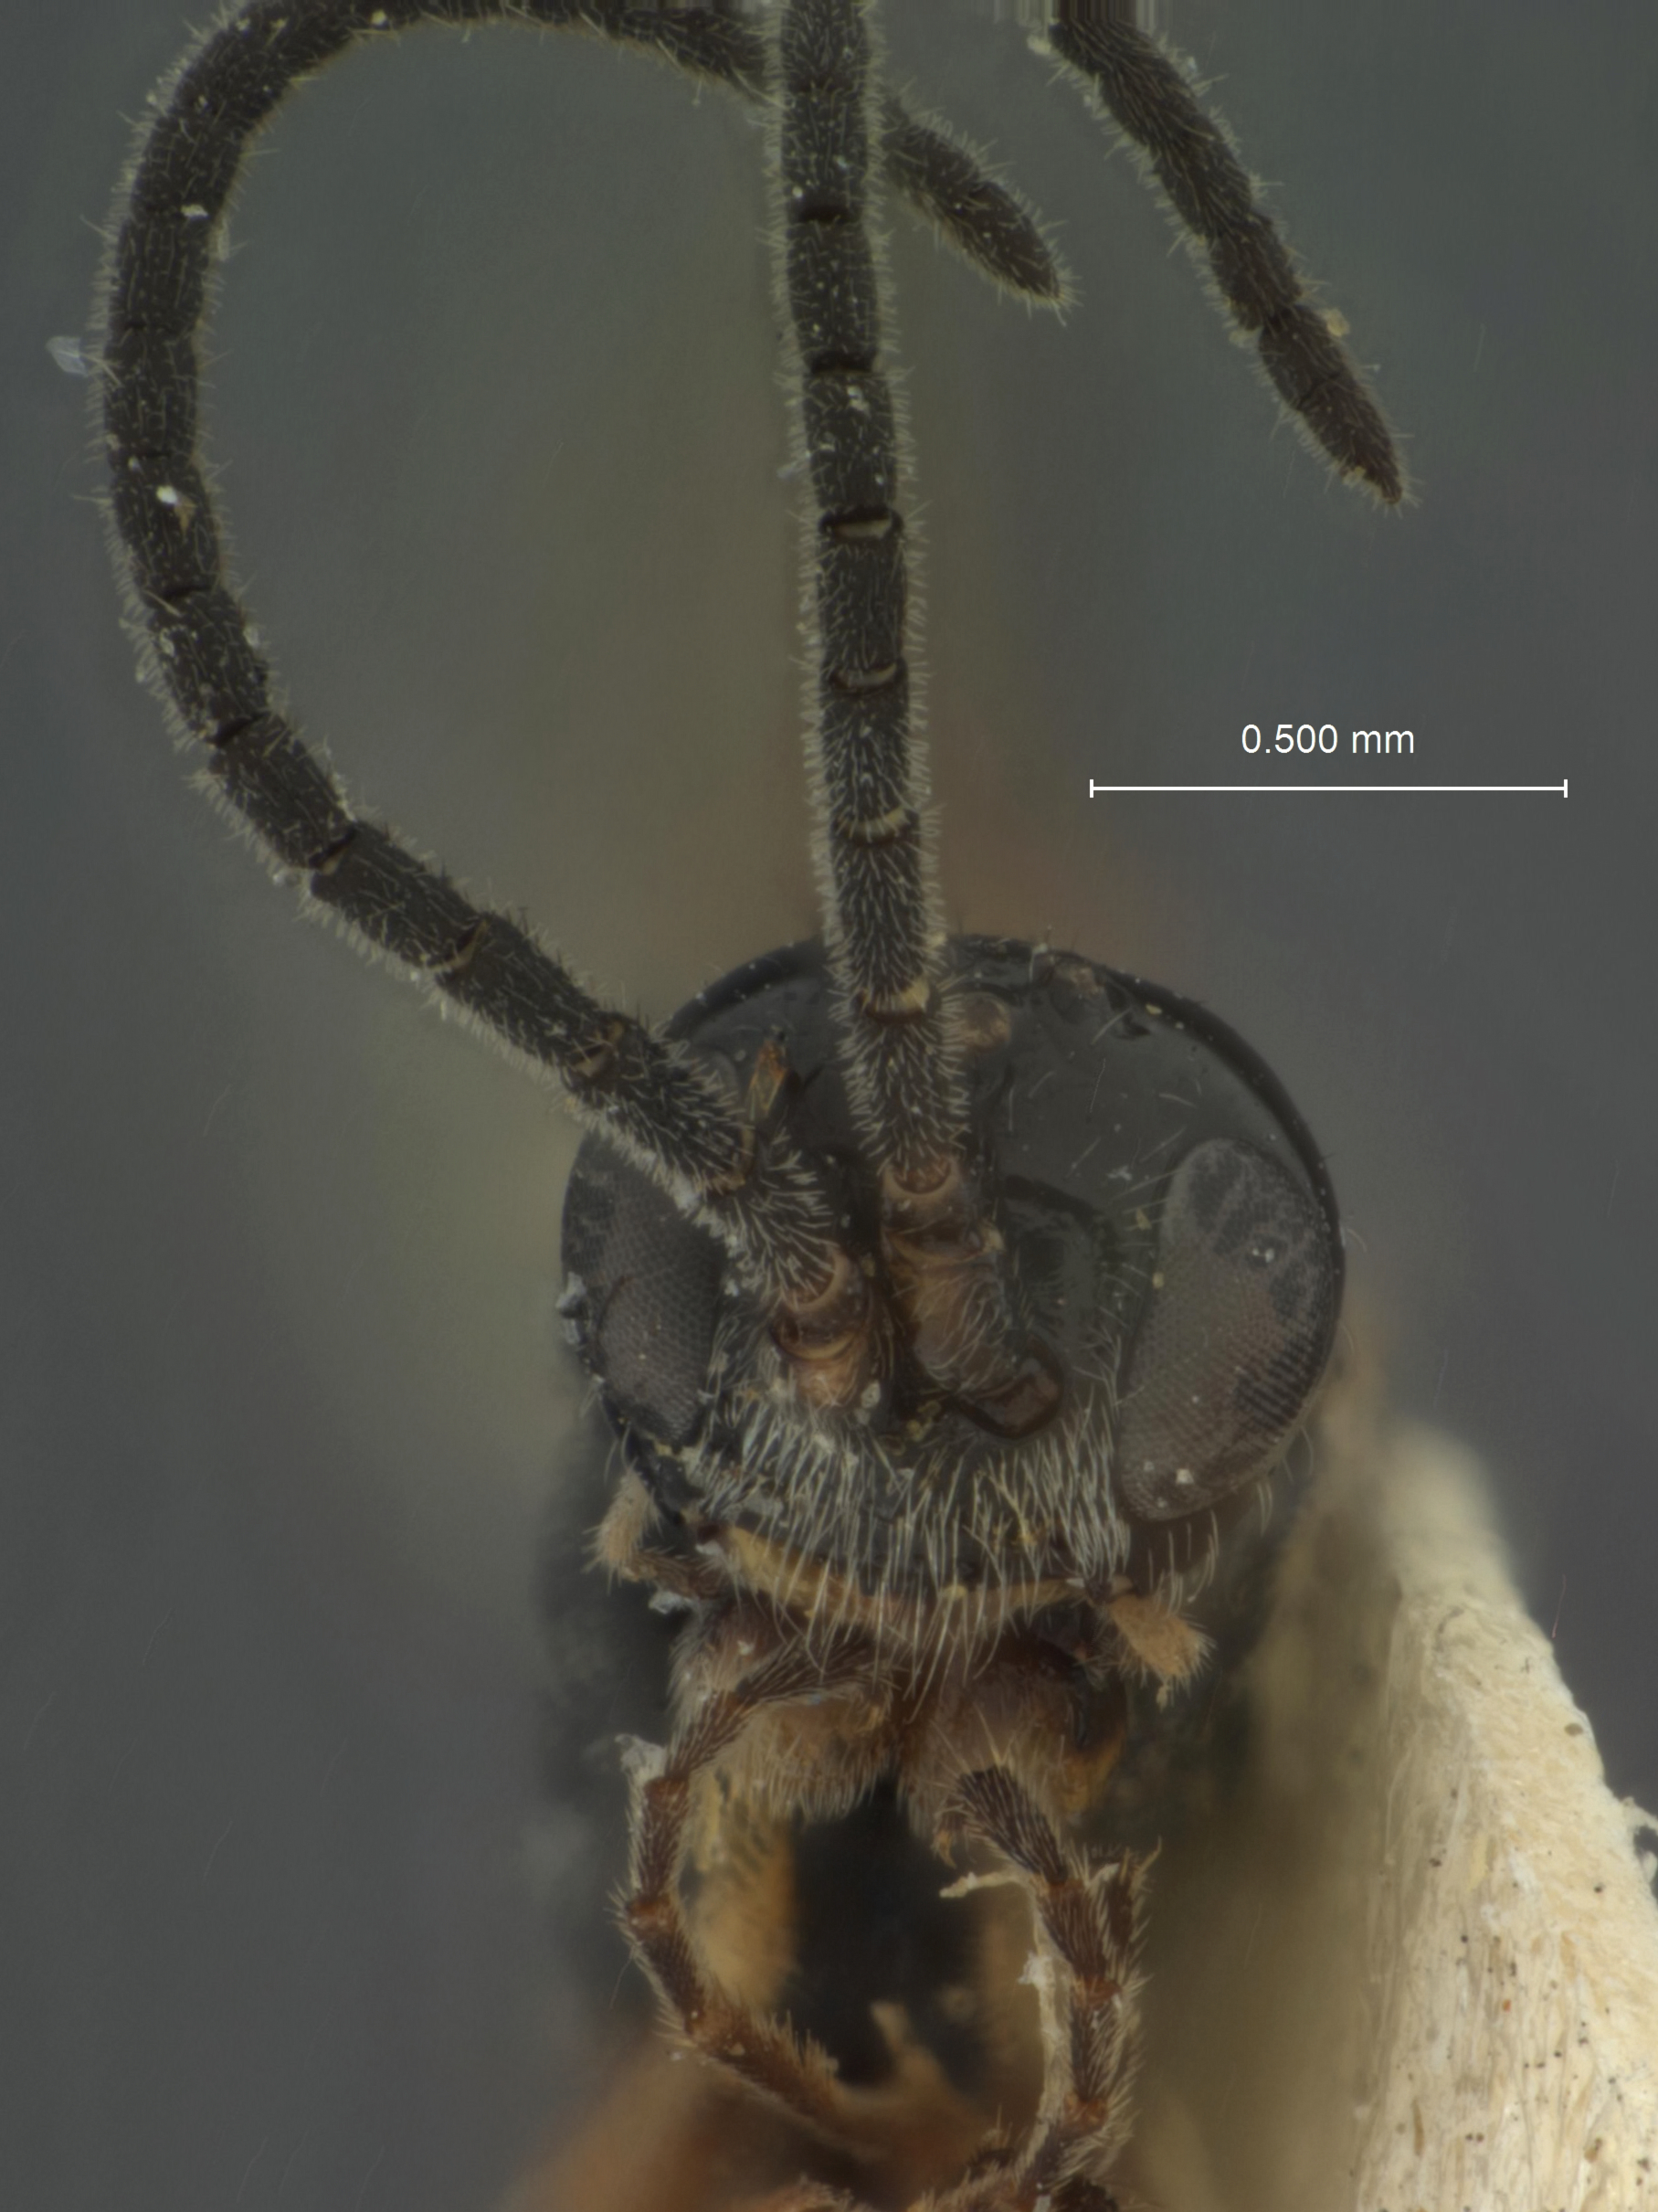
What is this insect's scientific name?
Stiboscopus mandibularis
